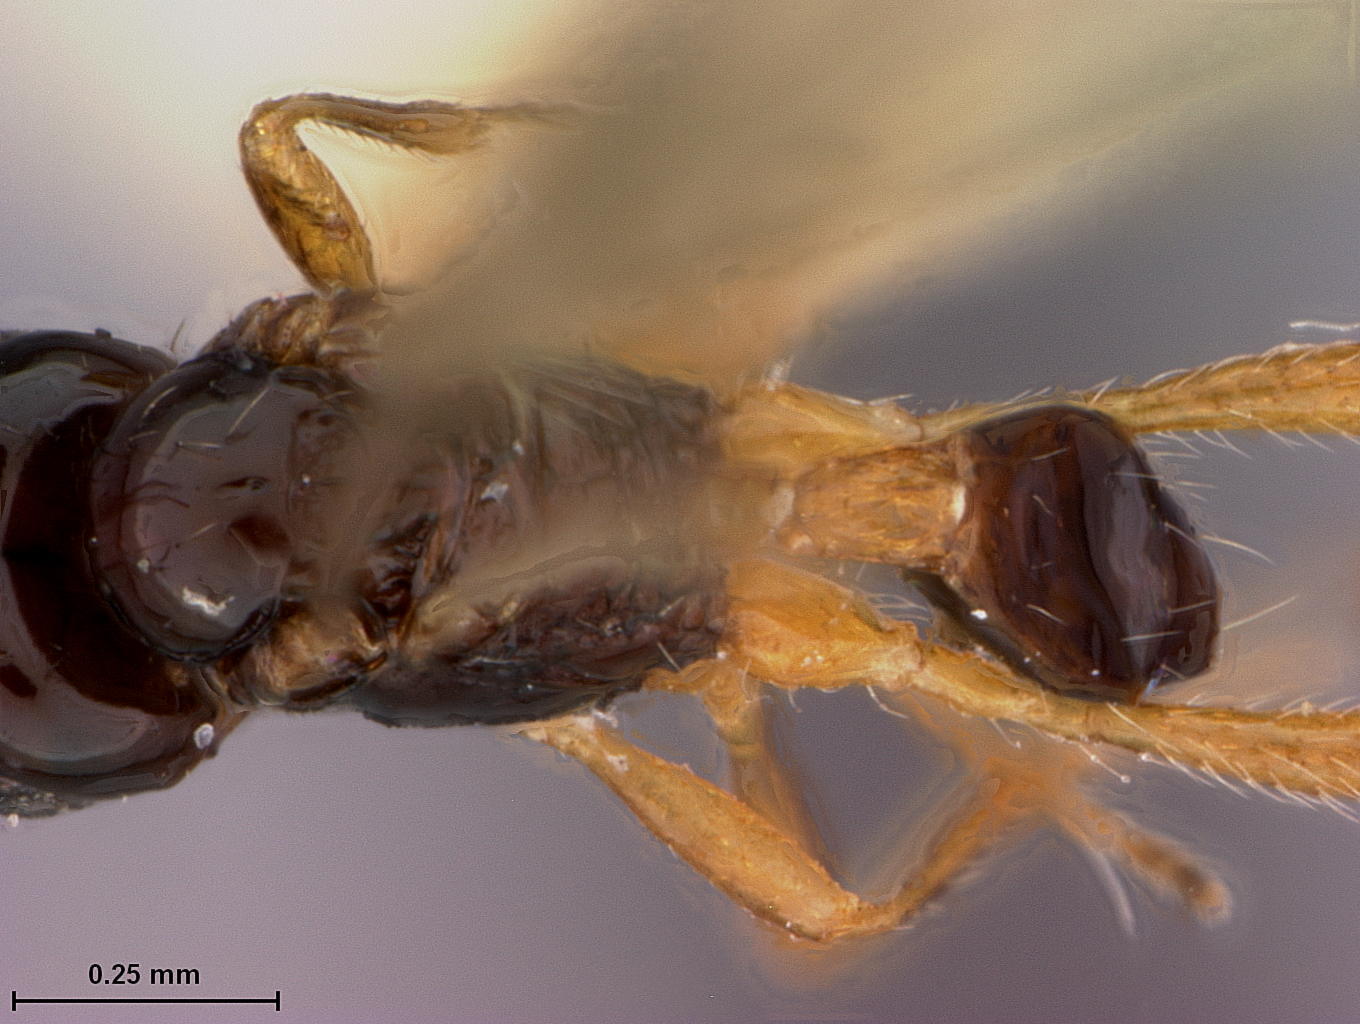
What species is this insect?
Synaldis liliputana
